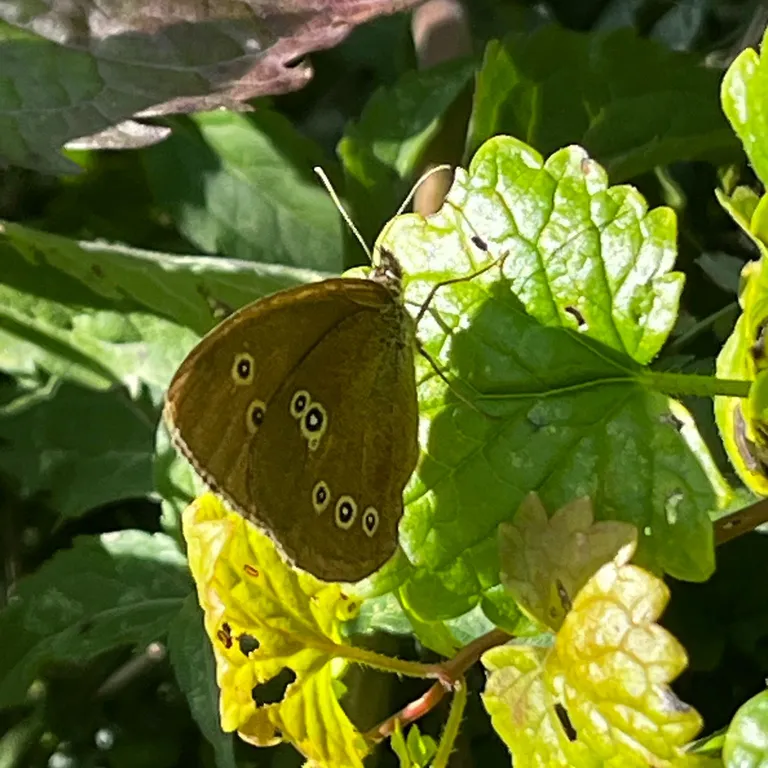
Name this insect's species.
Aphantopus hyperantus
